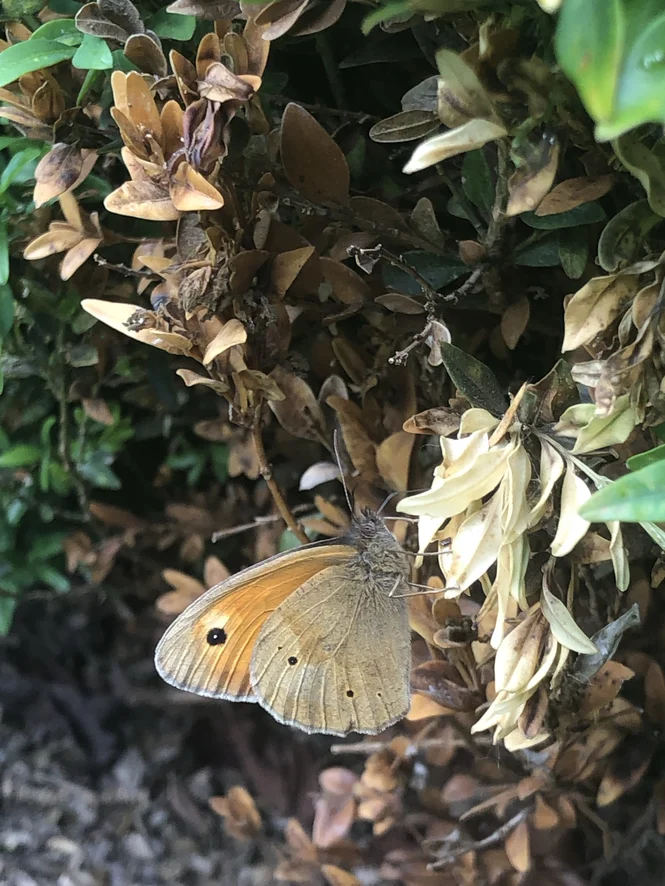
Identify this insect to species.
Maniola jurtina
